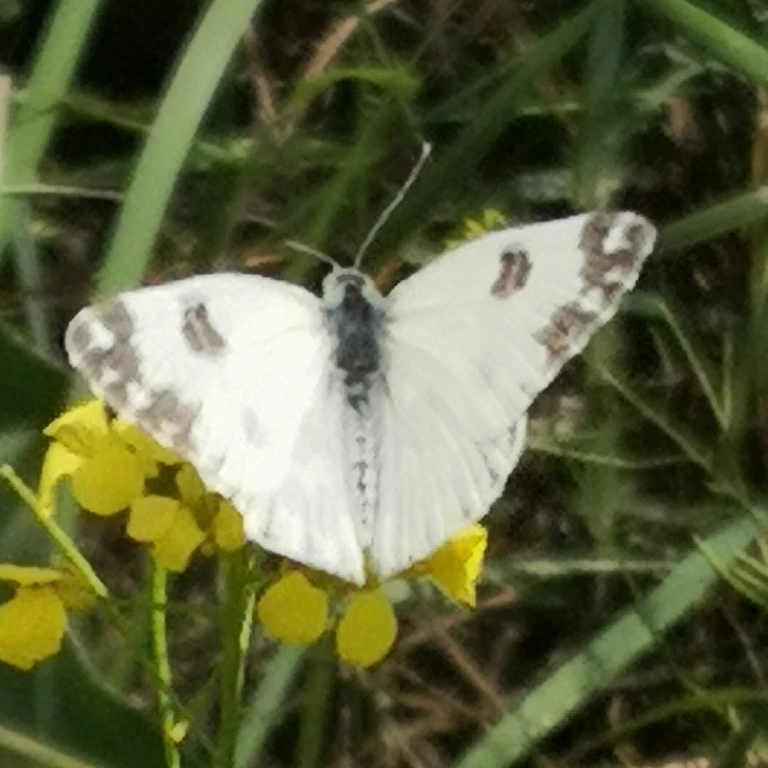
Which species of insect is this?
Pontia edusa
